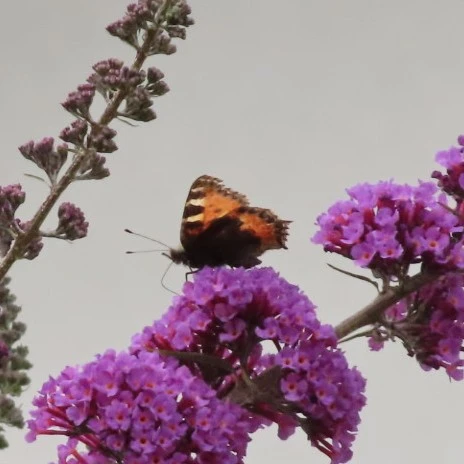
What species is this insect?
Aglais urticae
